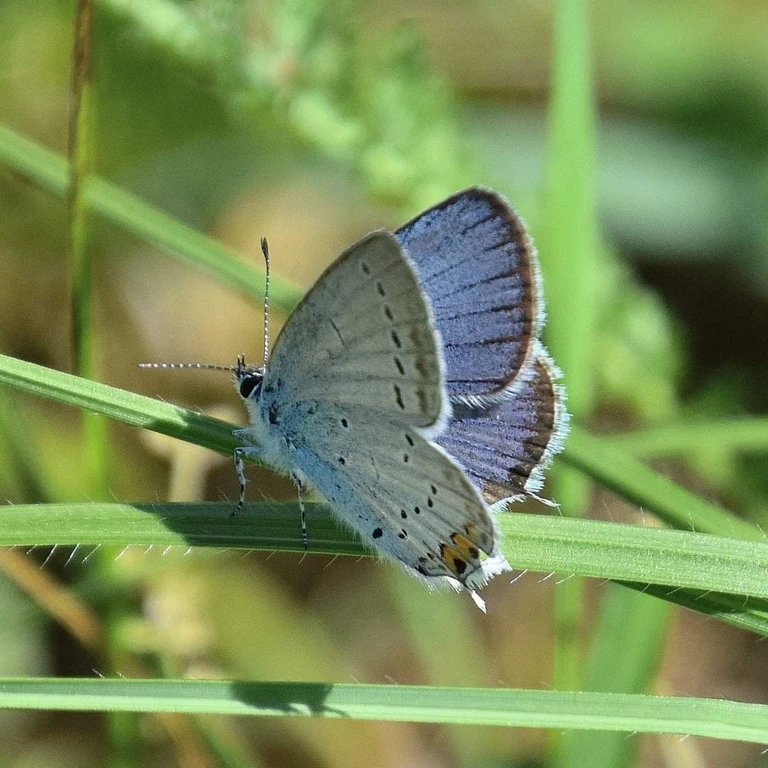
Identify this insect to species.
Cupido argiades (also Elkalyce argiades)
